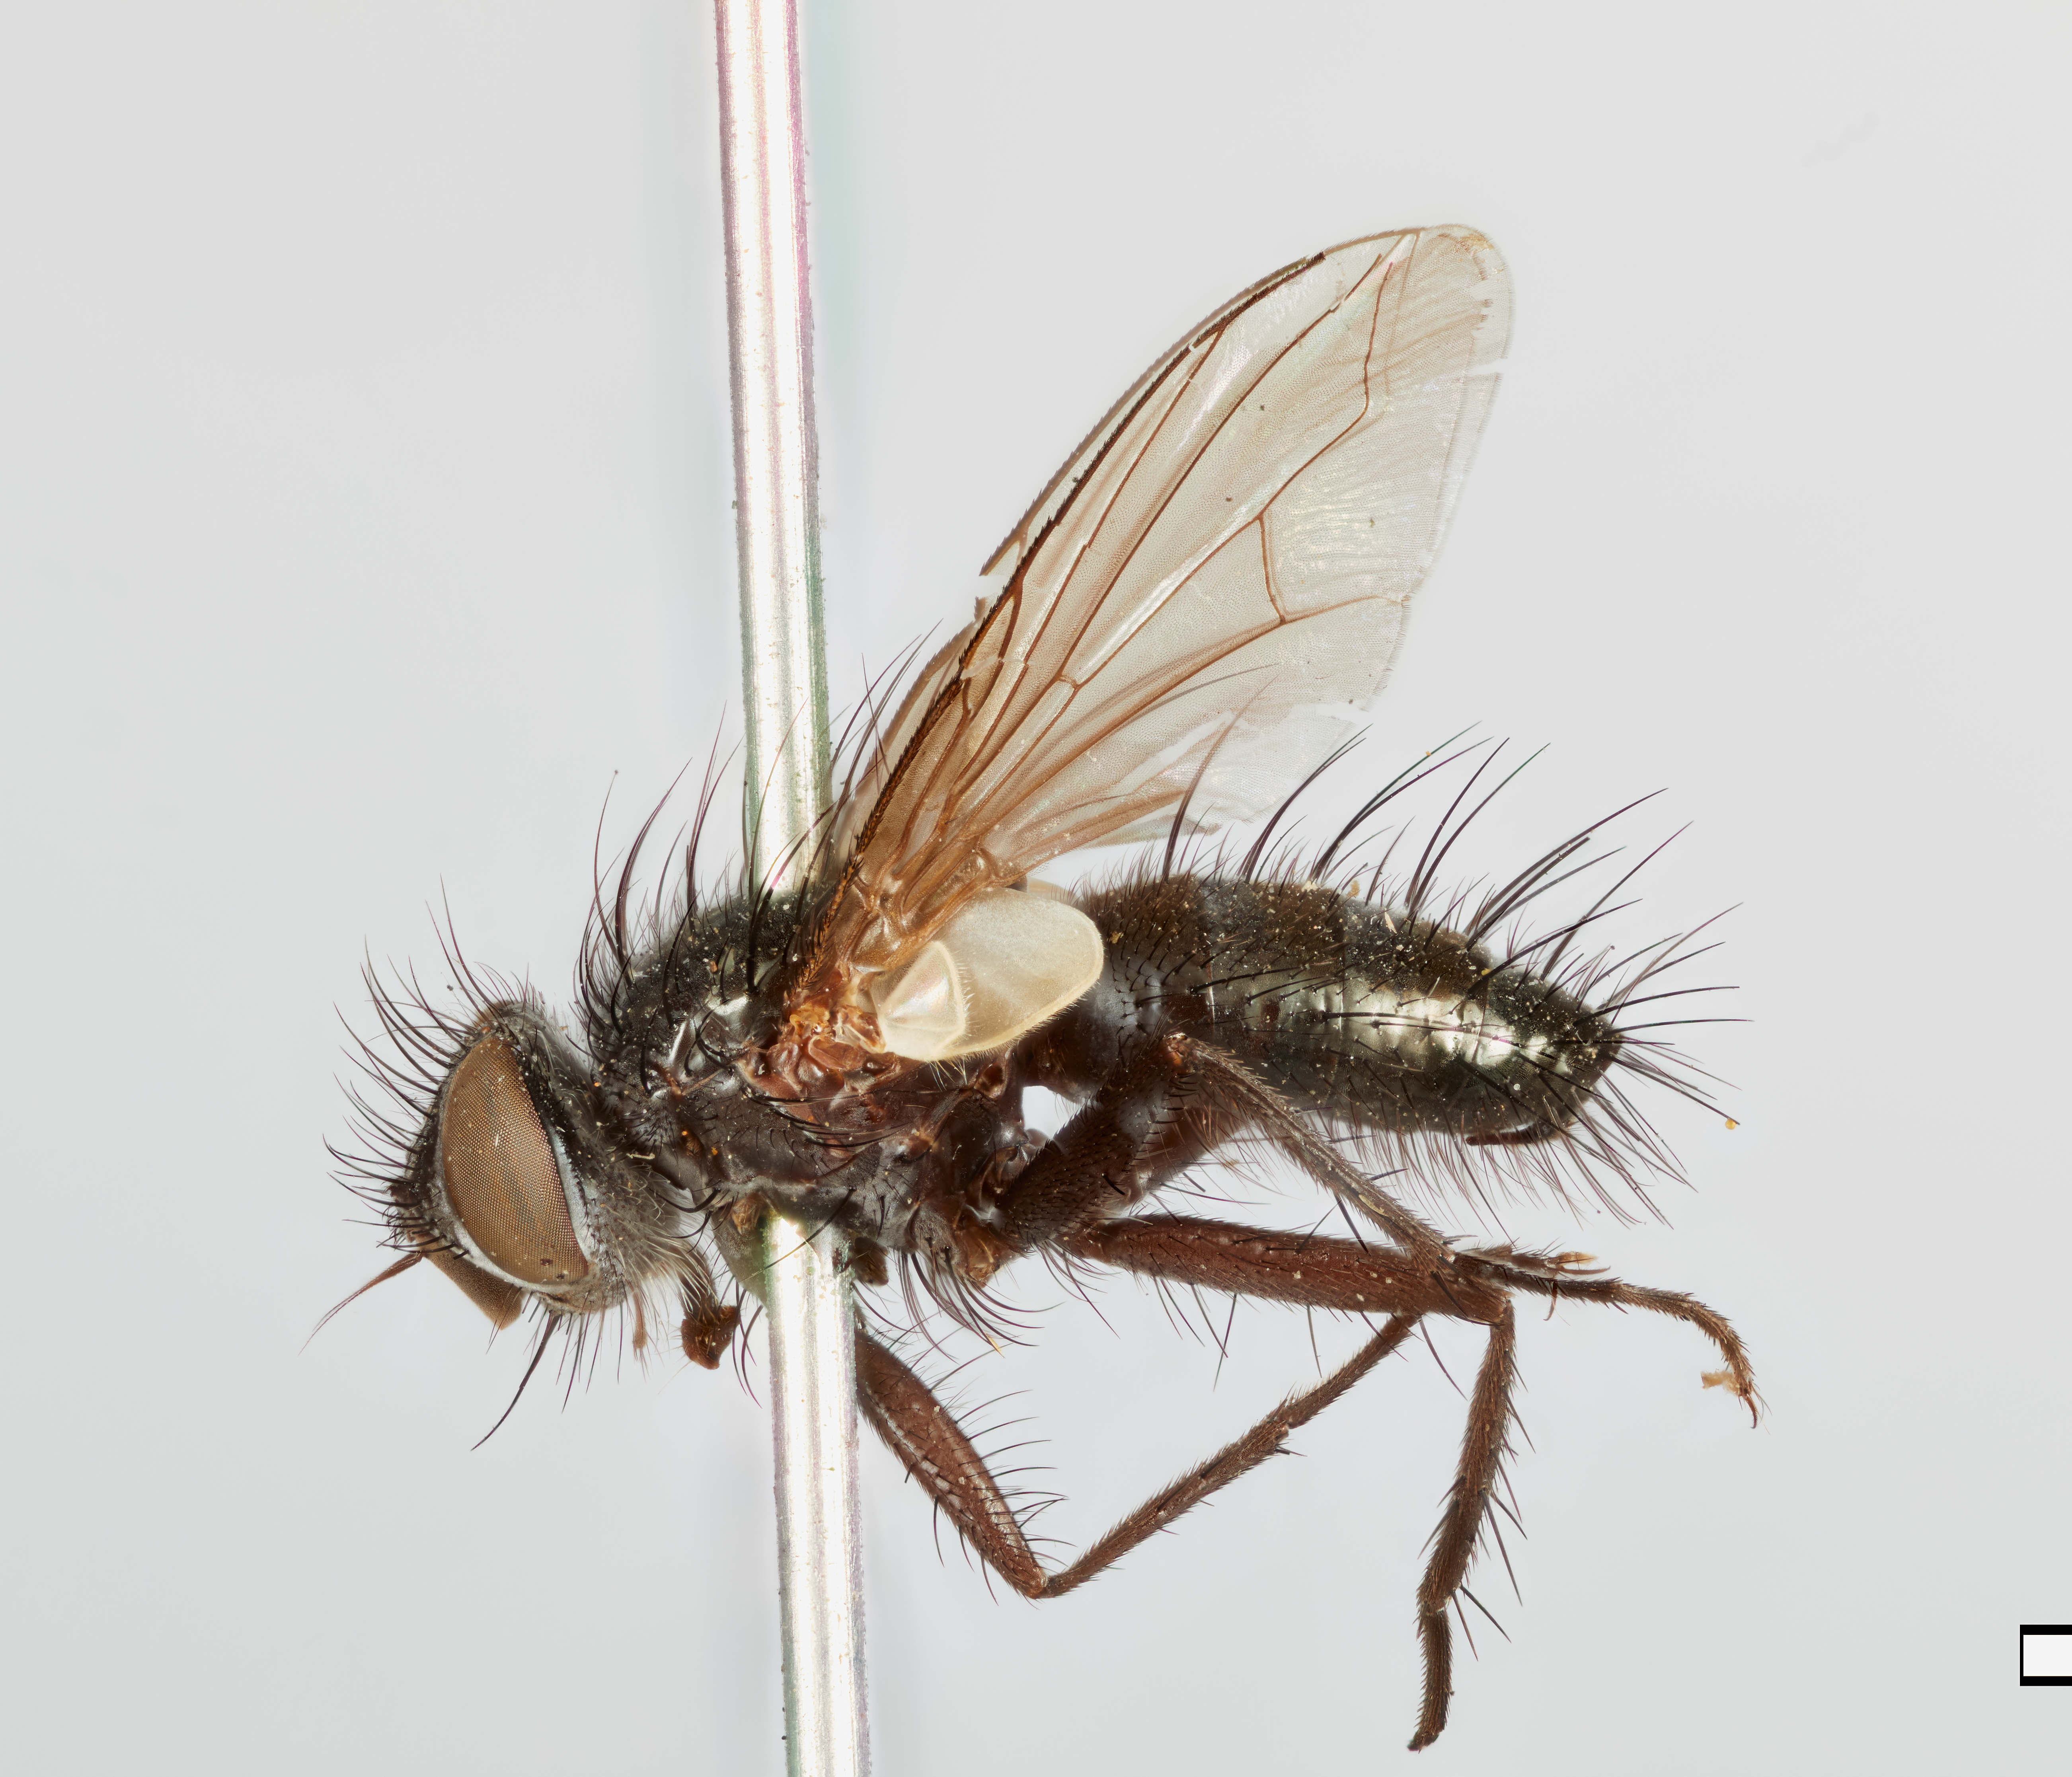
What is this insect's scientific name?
Masicera polita
